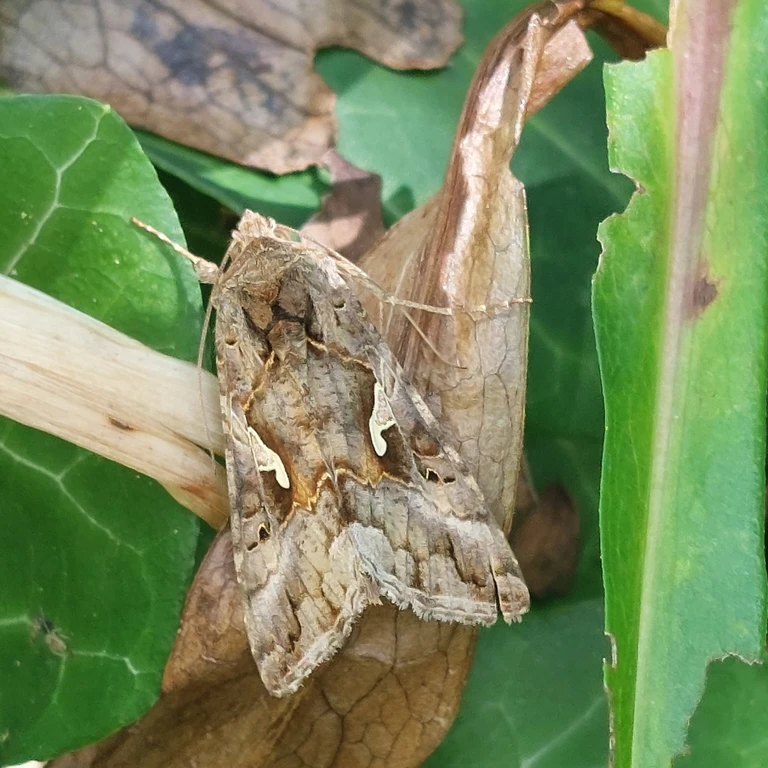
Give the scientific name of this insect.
Autographa gamma
